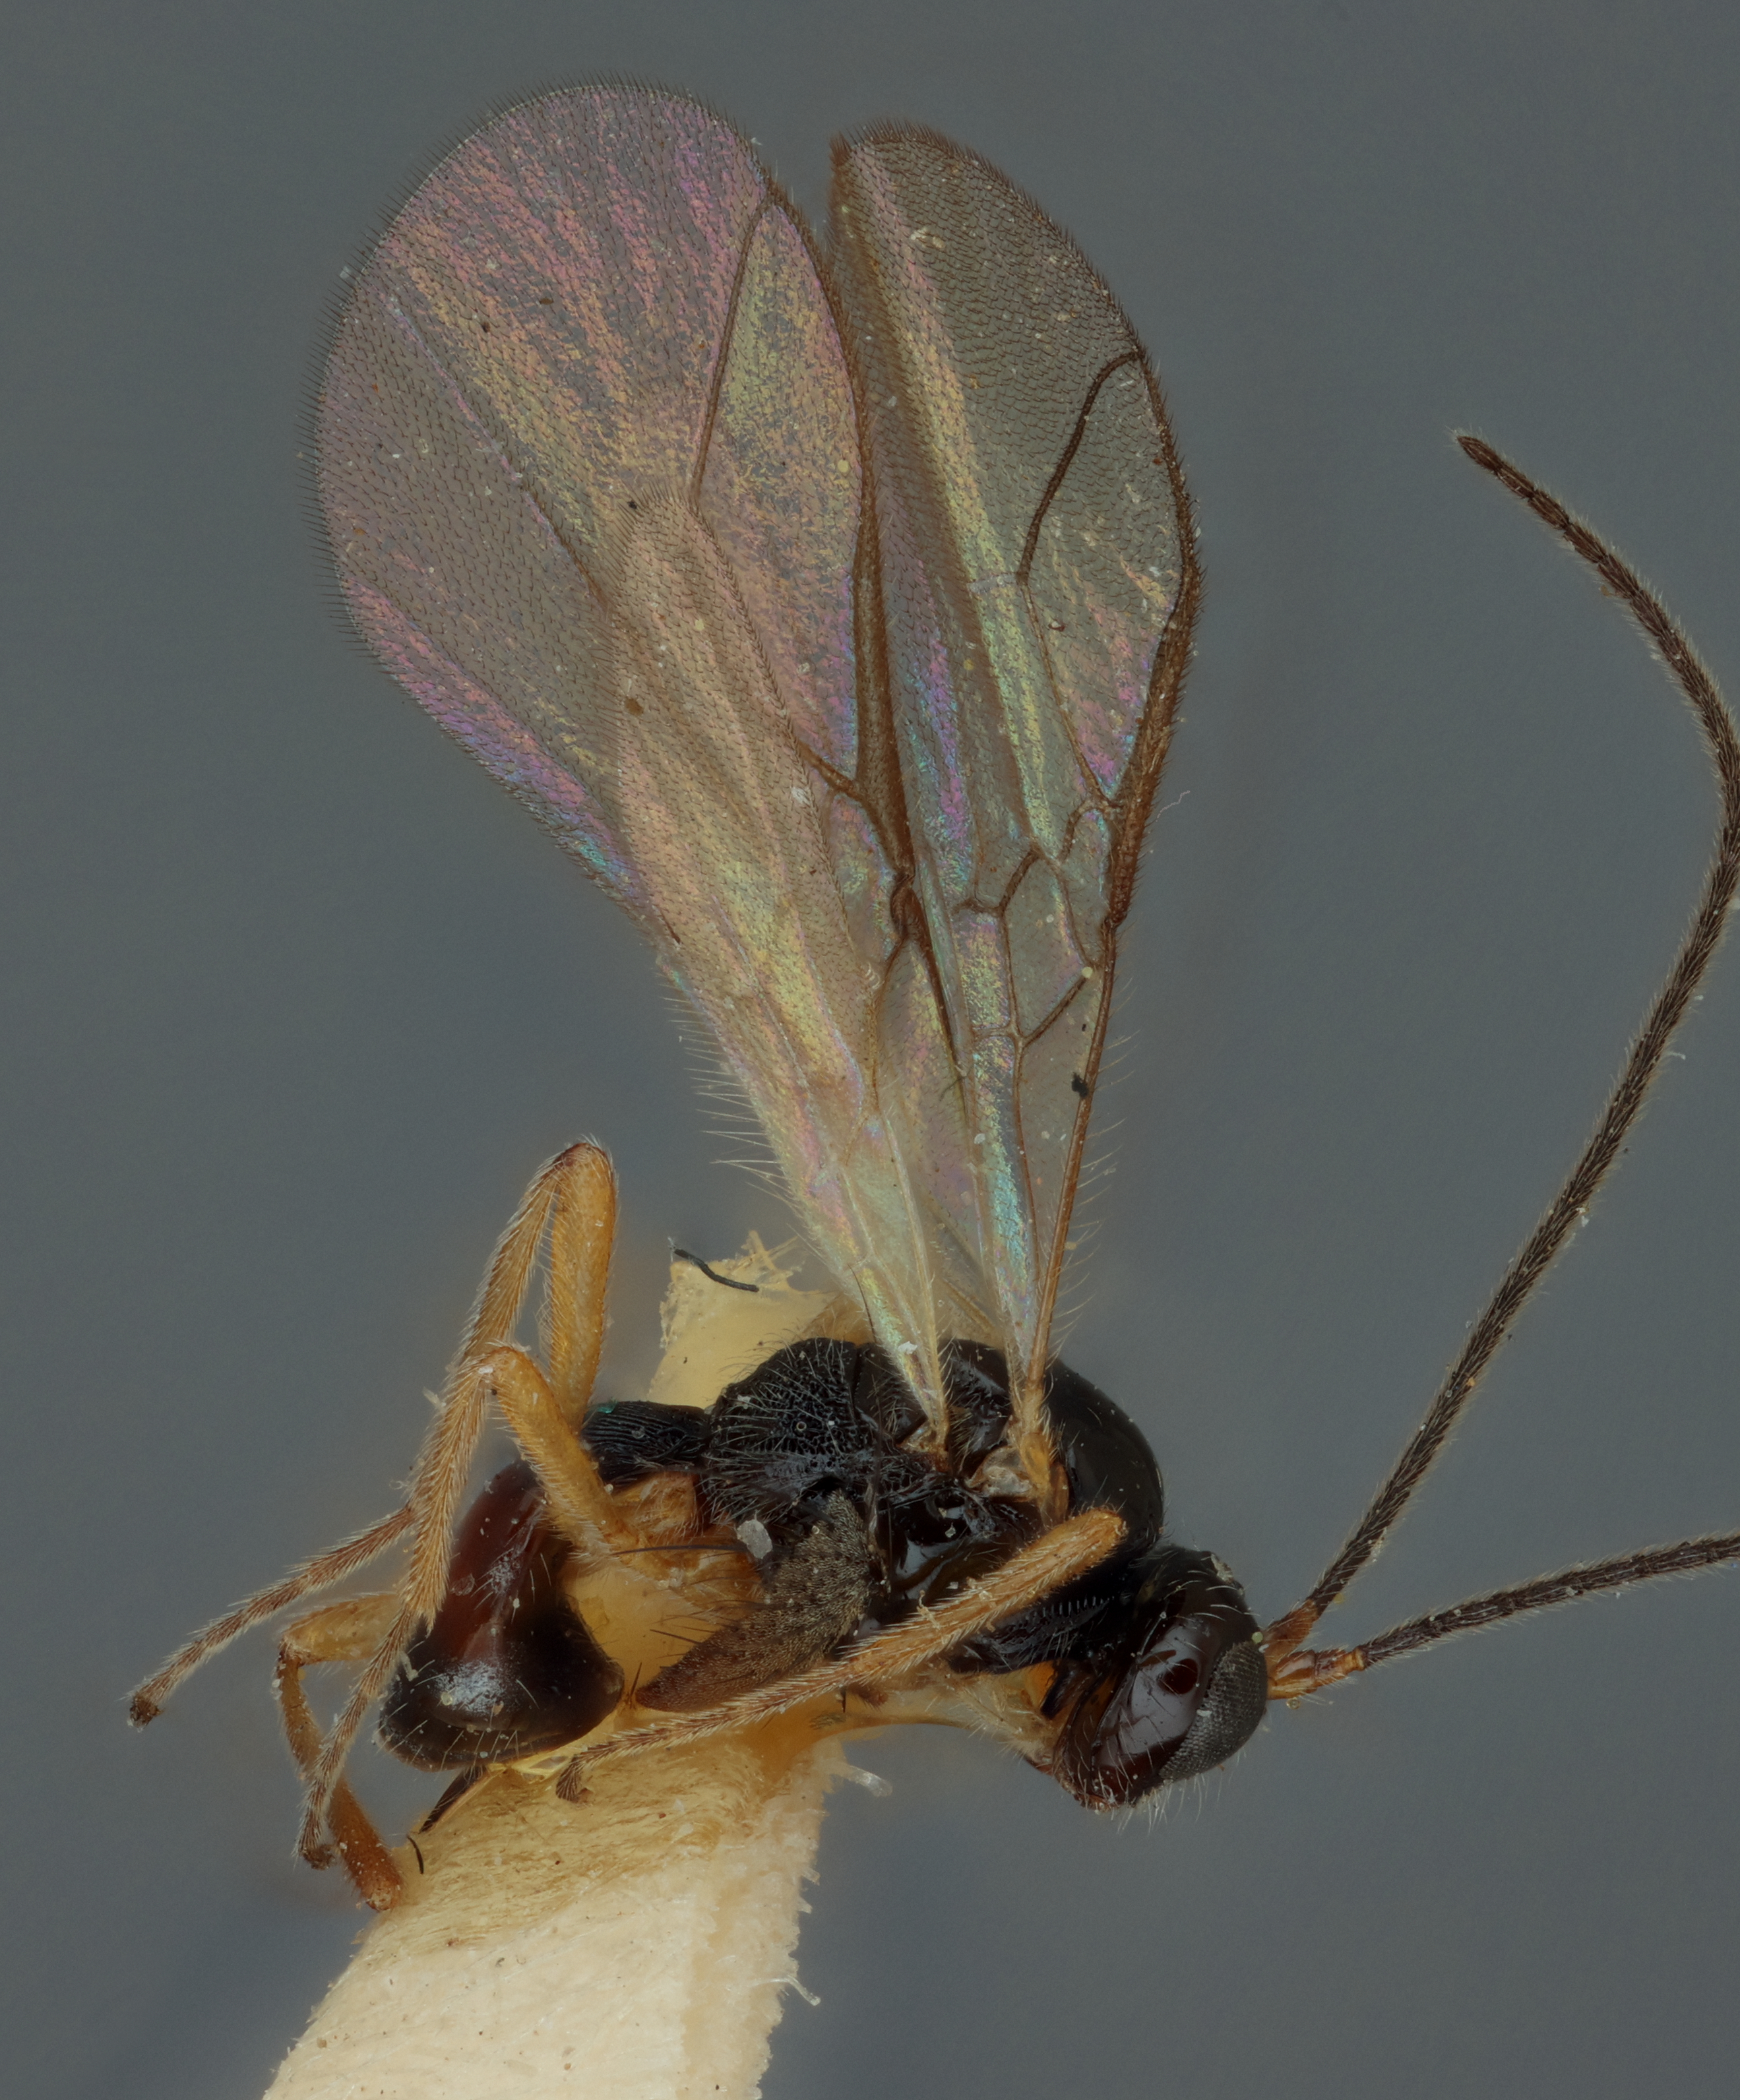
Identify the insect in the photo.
Opius posadai
